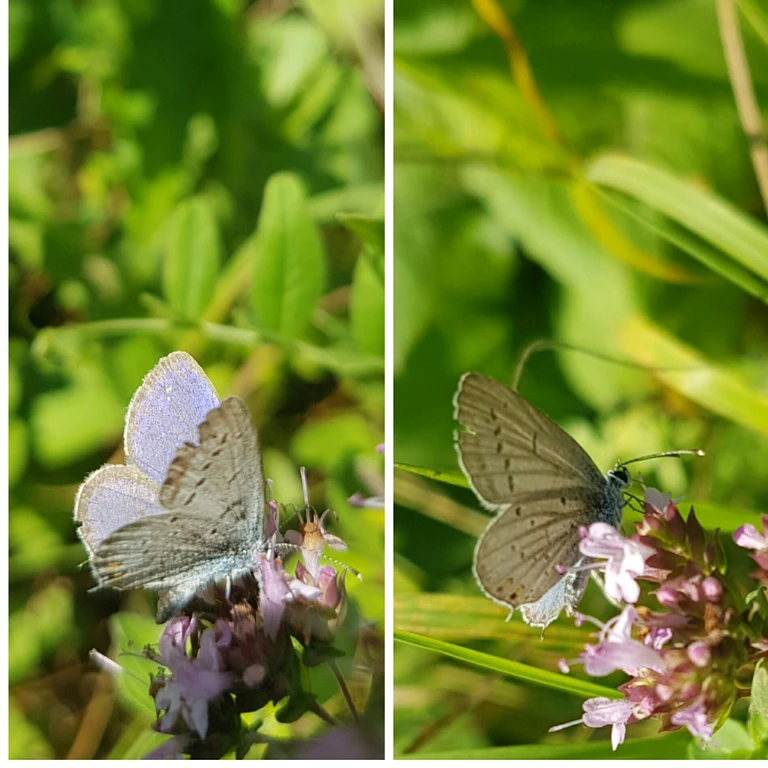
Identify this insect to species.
Cupido argiades (also Elkalyce argiades)
